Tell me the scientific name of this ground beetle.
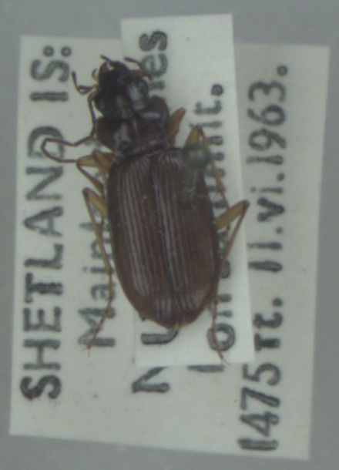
Nebria rufescens
